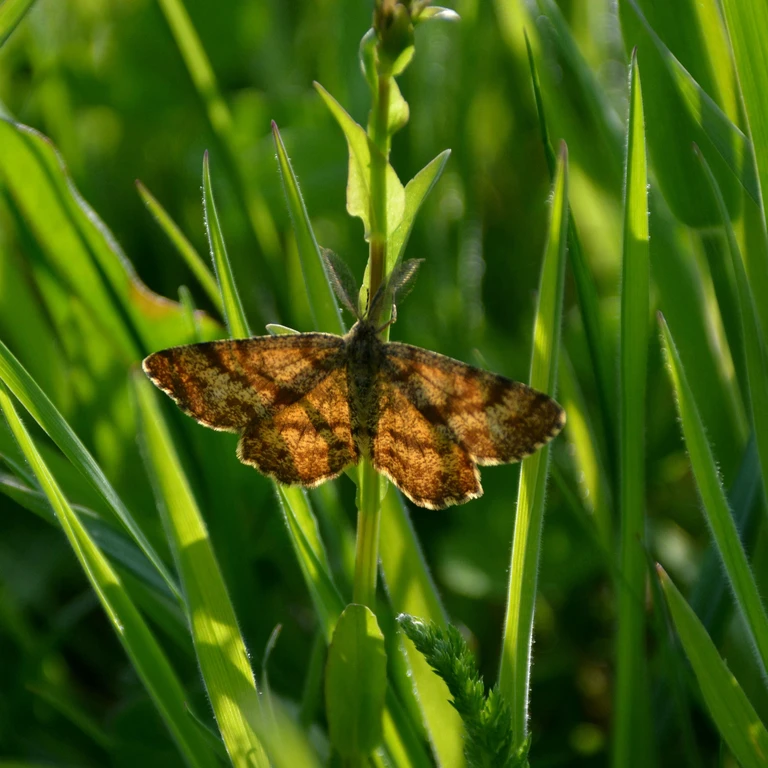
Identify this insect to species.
Ematurga atomaria
